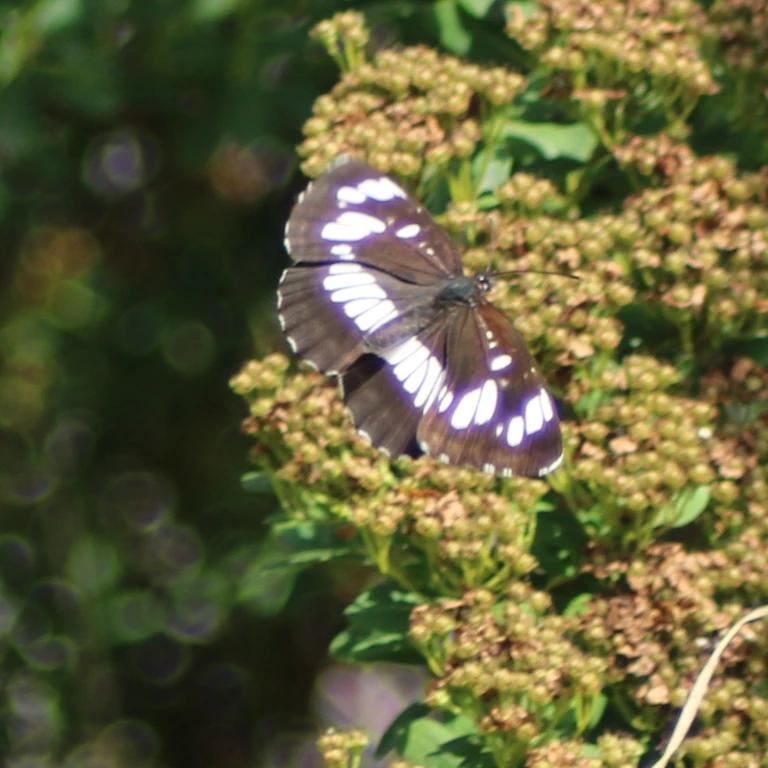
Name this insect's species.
Neptis rivularis
